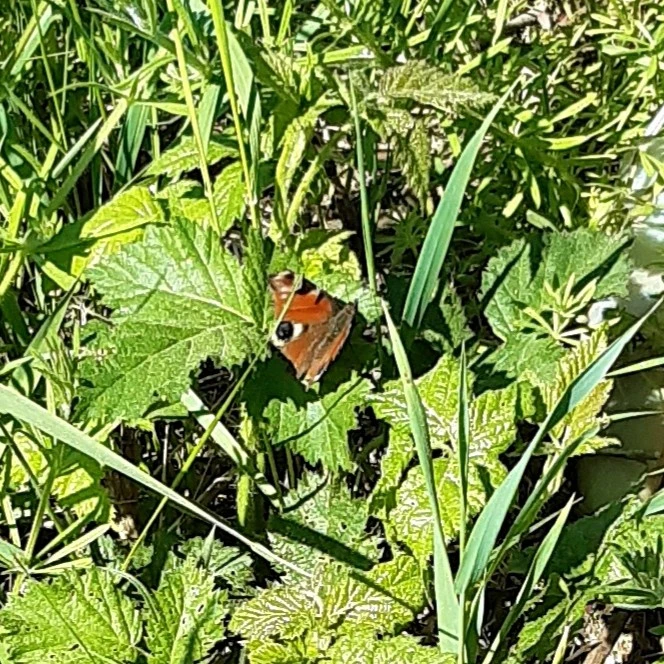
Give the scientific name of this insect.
Aglais io
